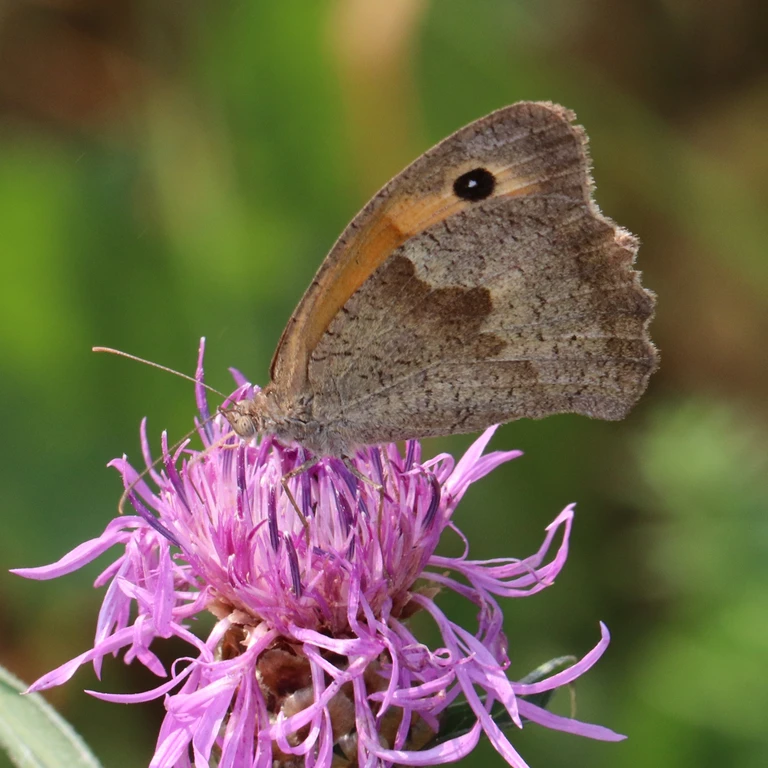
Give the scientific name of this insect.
Maniola jurtina
